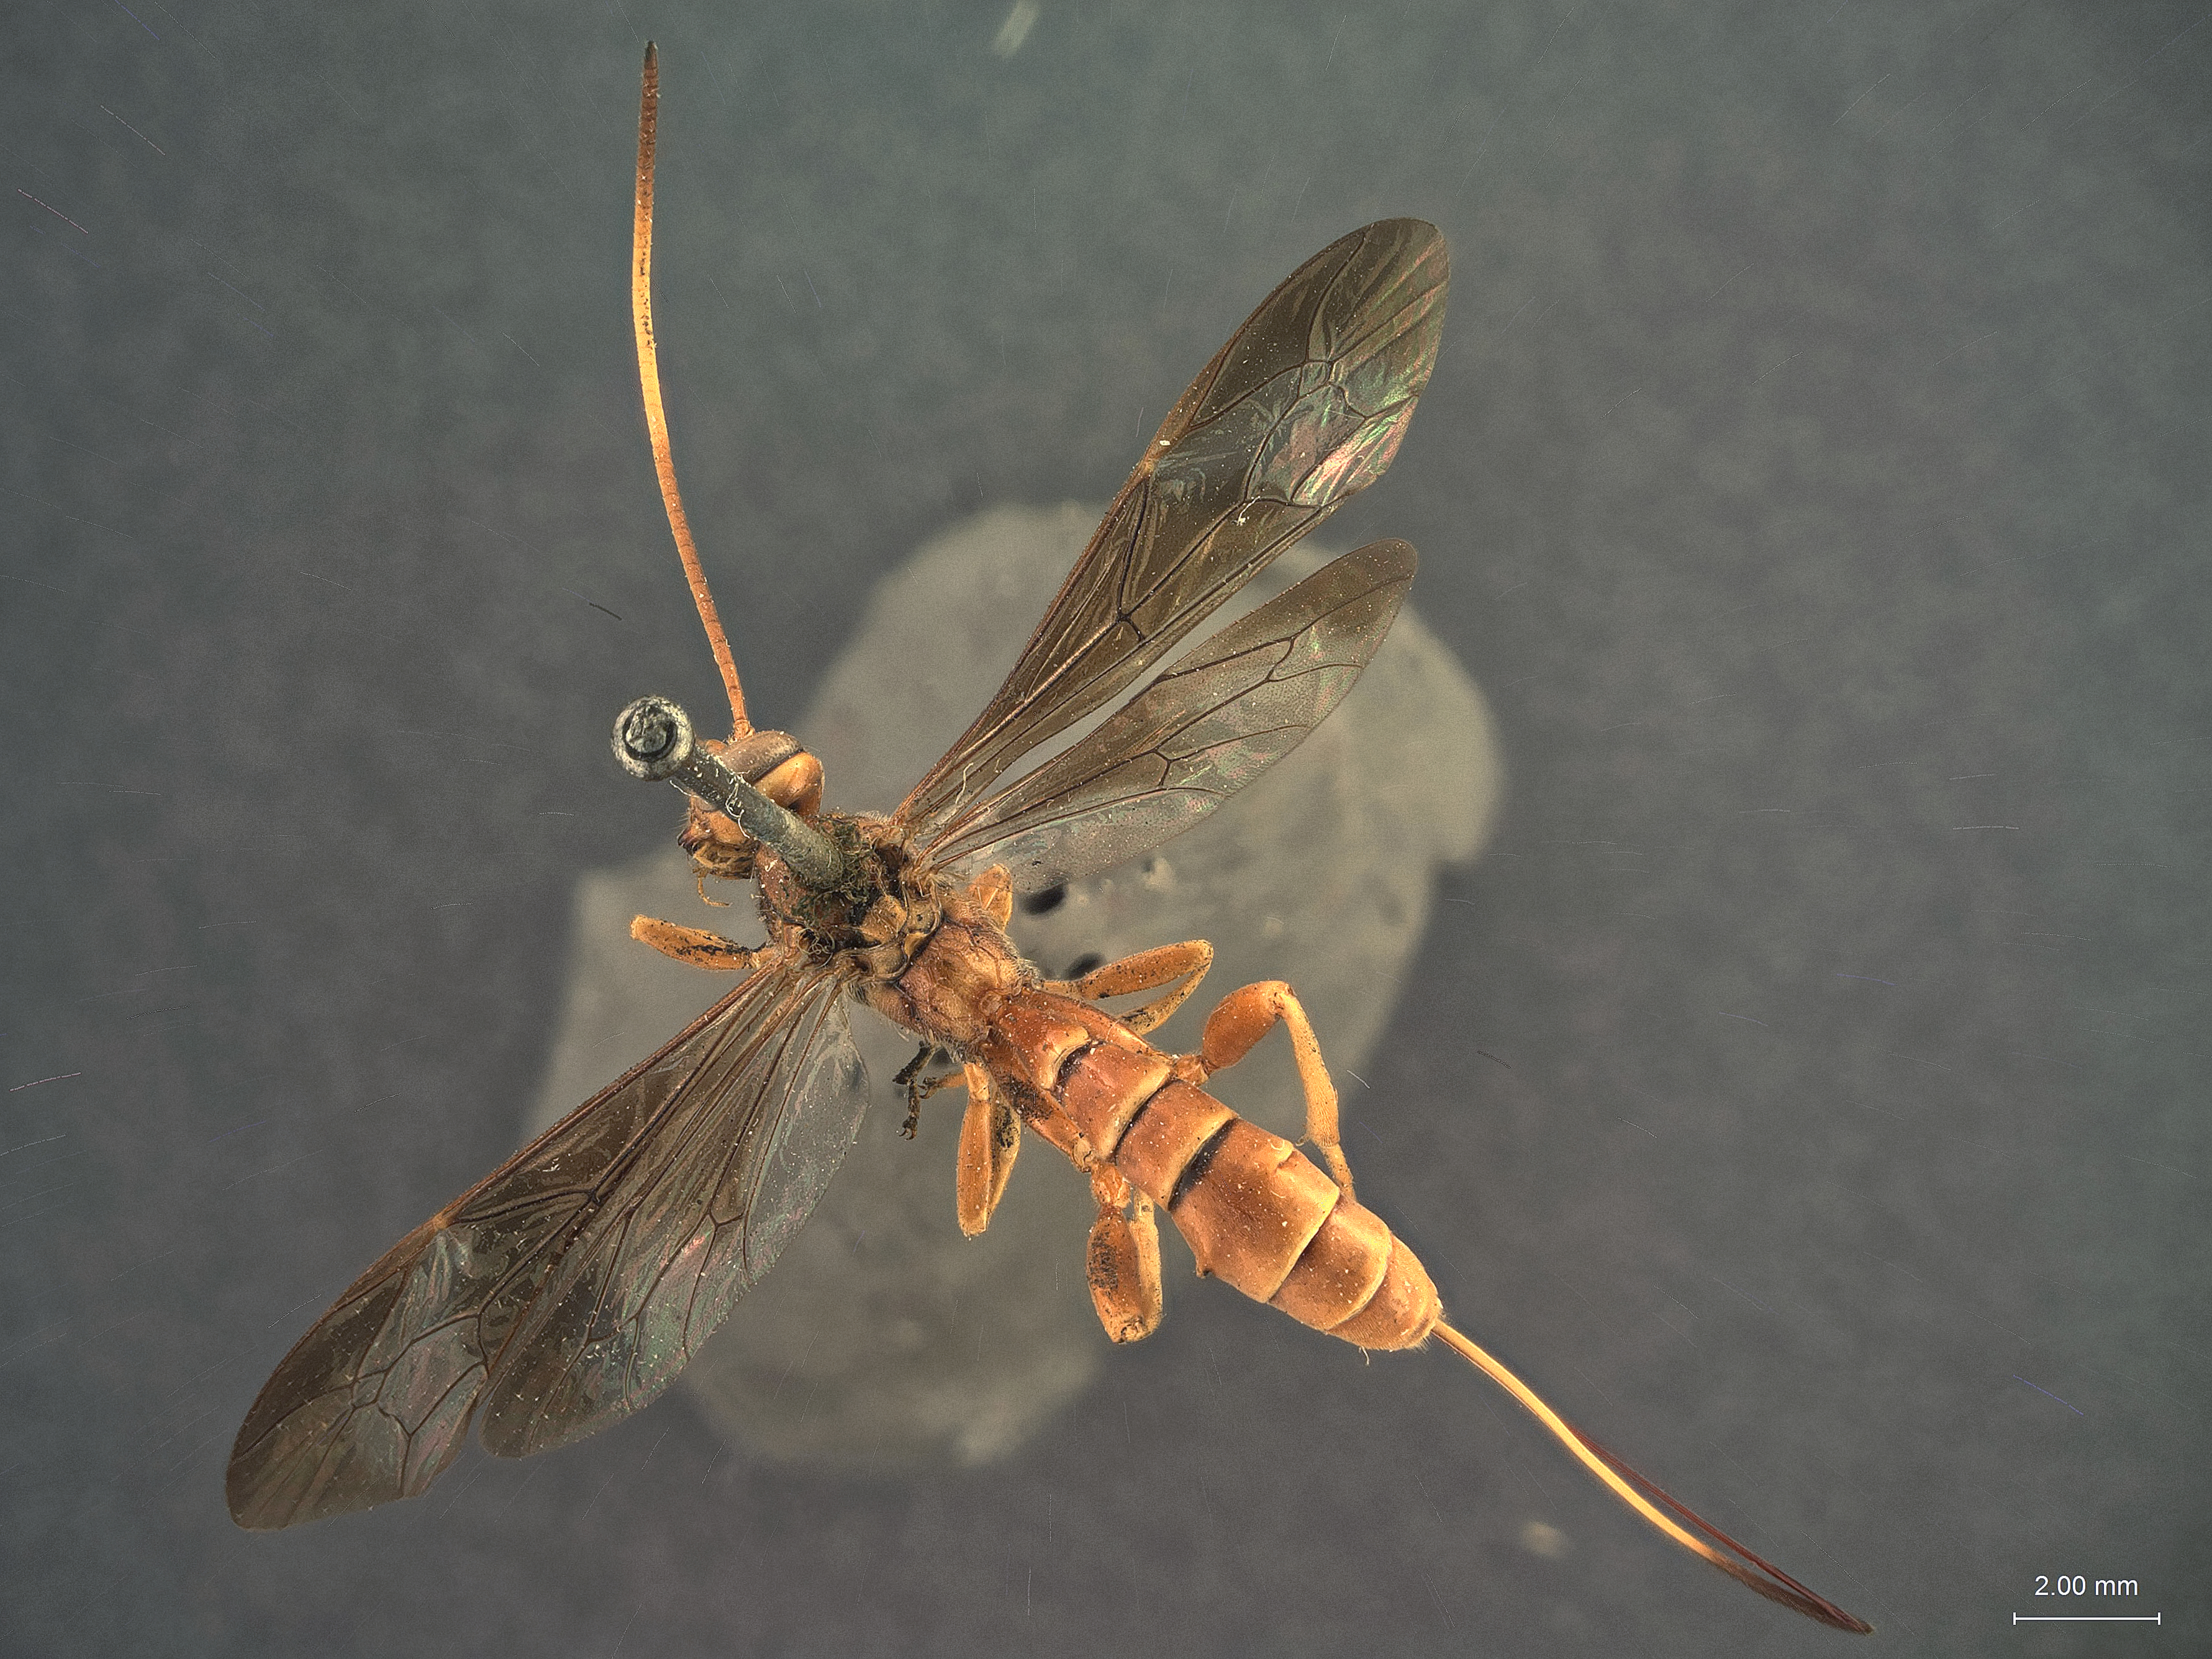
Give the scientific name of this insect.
Labena confusa
